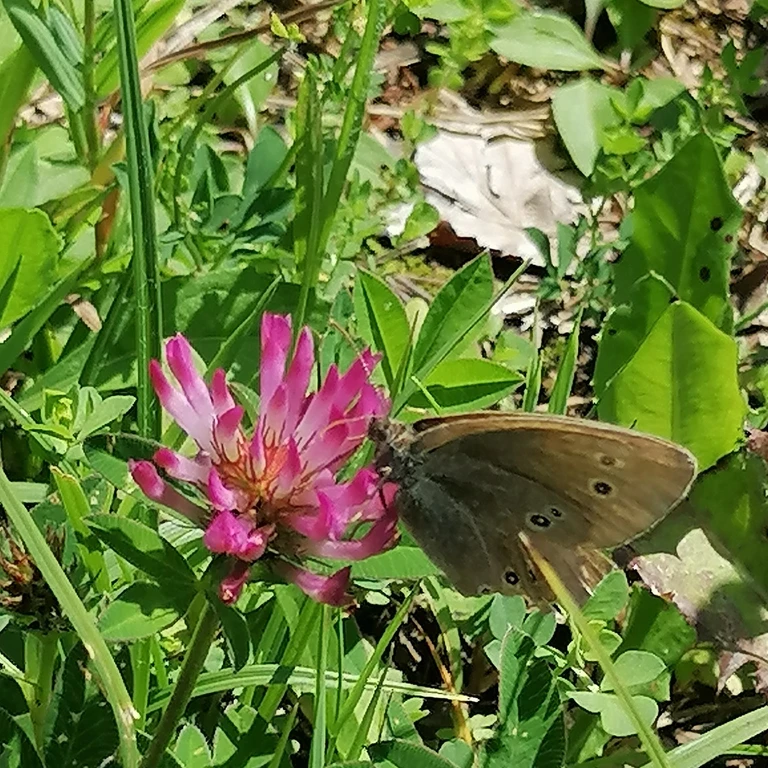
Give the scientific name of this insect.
Aphantopus hyperantus
